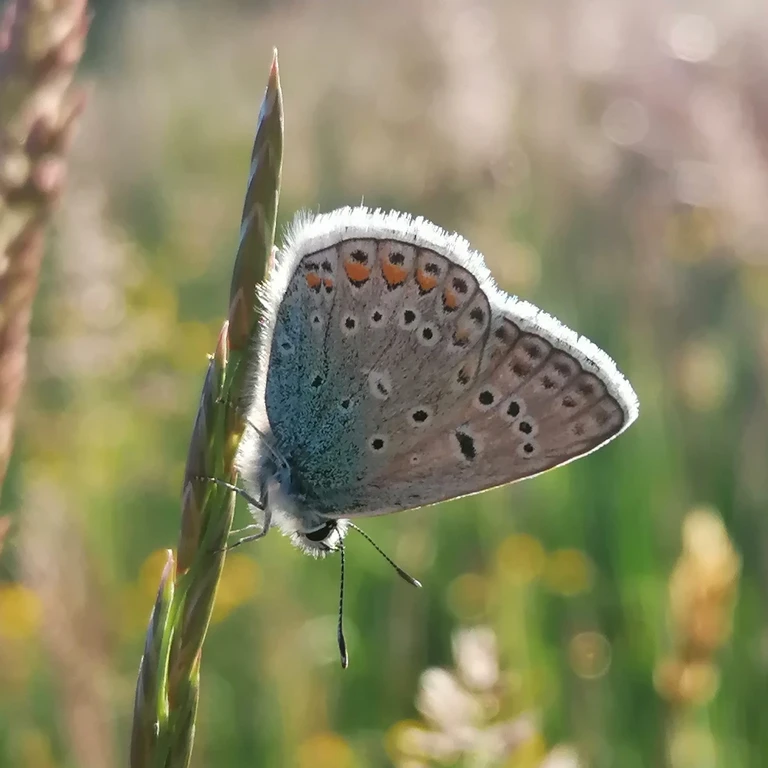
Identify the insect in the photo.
Polyommatus icarus
